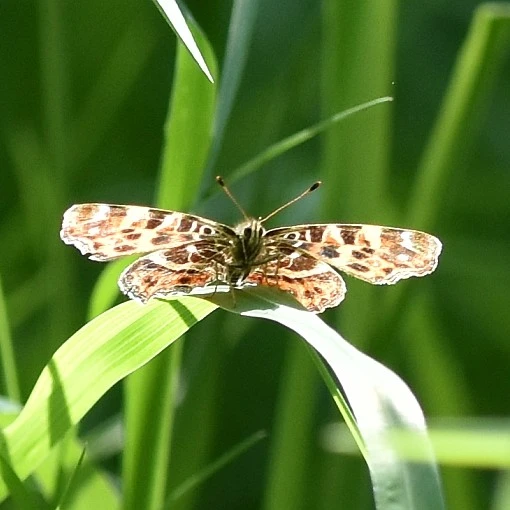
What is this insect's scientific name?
Araschnia levana
